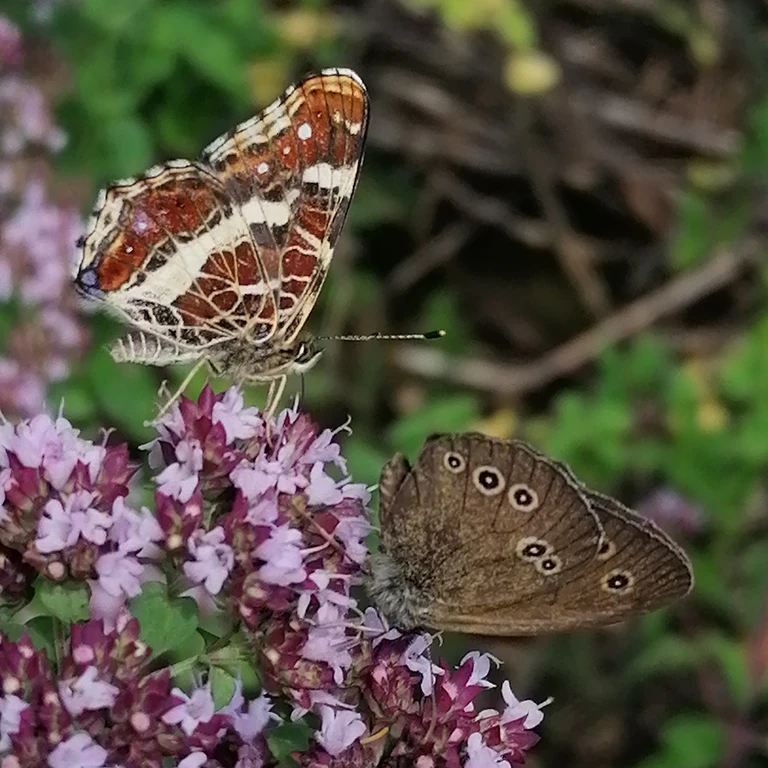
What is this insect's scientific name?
Araschnia levana
